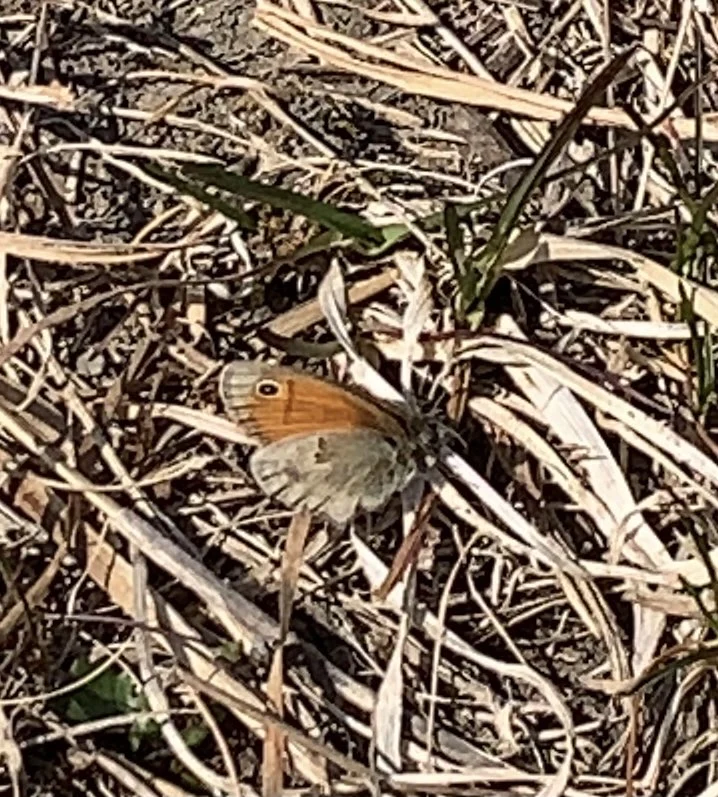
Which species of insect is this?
Coenonympha pamphilus
